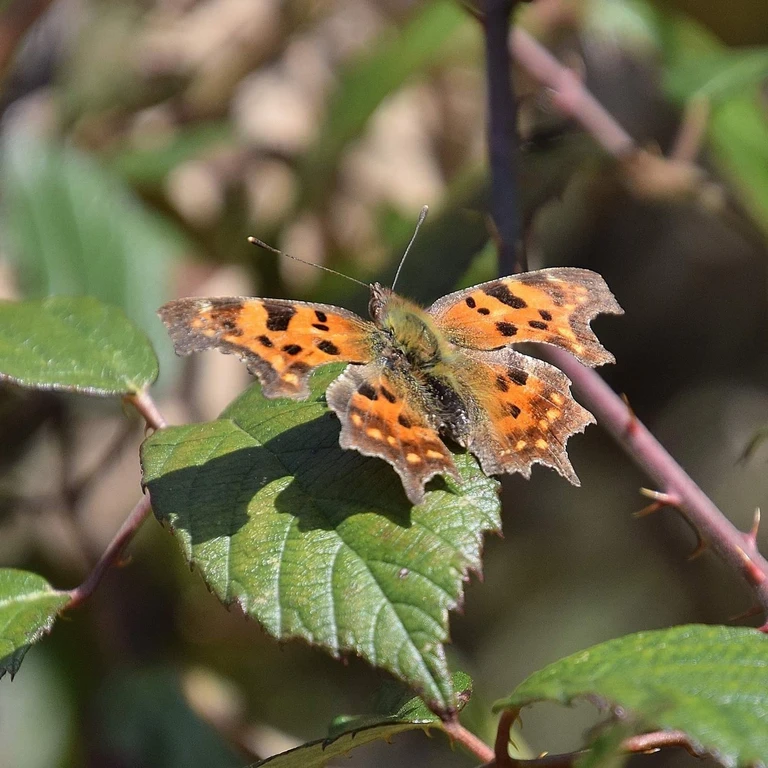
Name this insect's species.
Polygonia c-album
